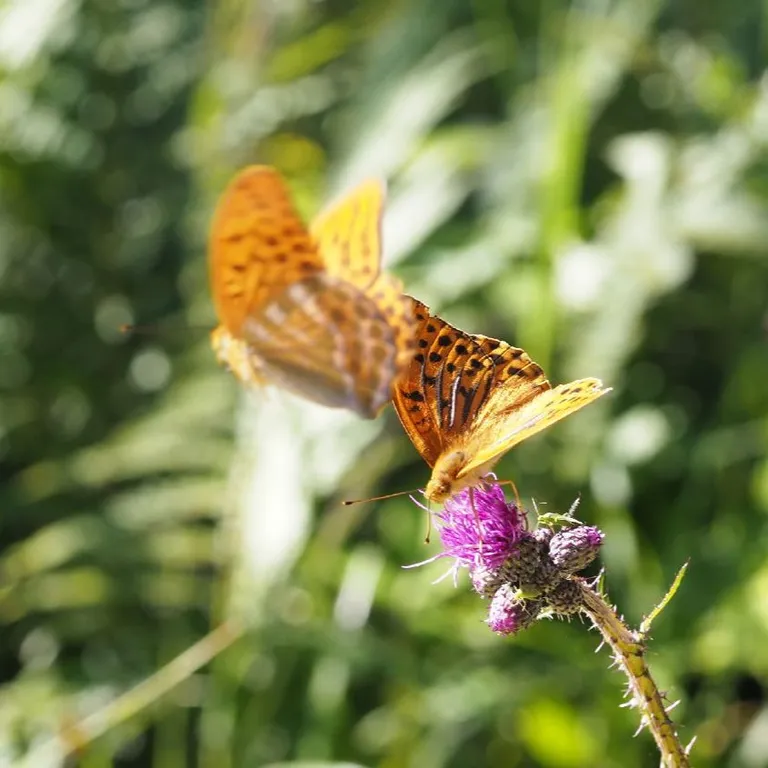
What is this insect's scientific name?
Argynnis paphia
